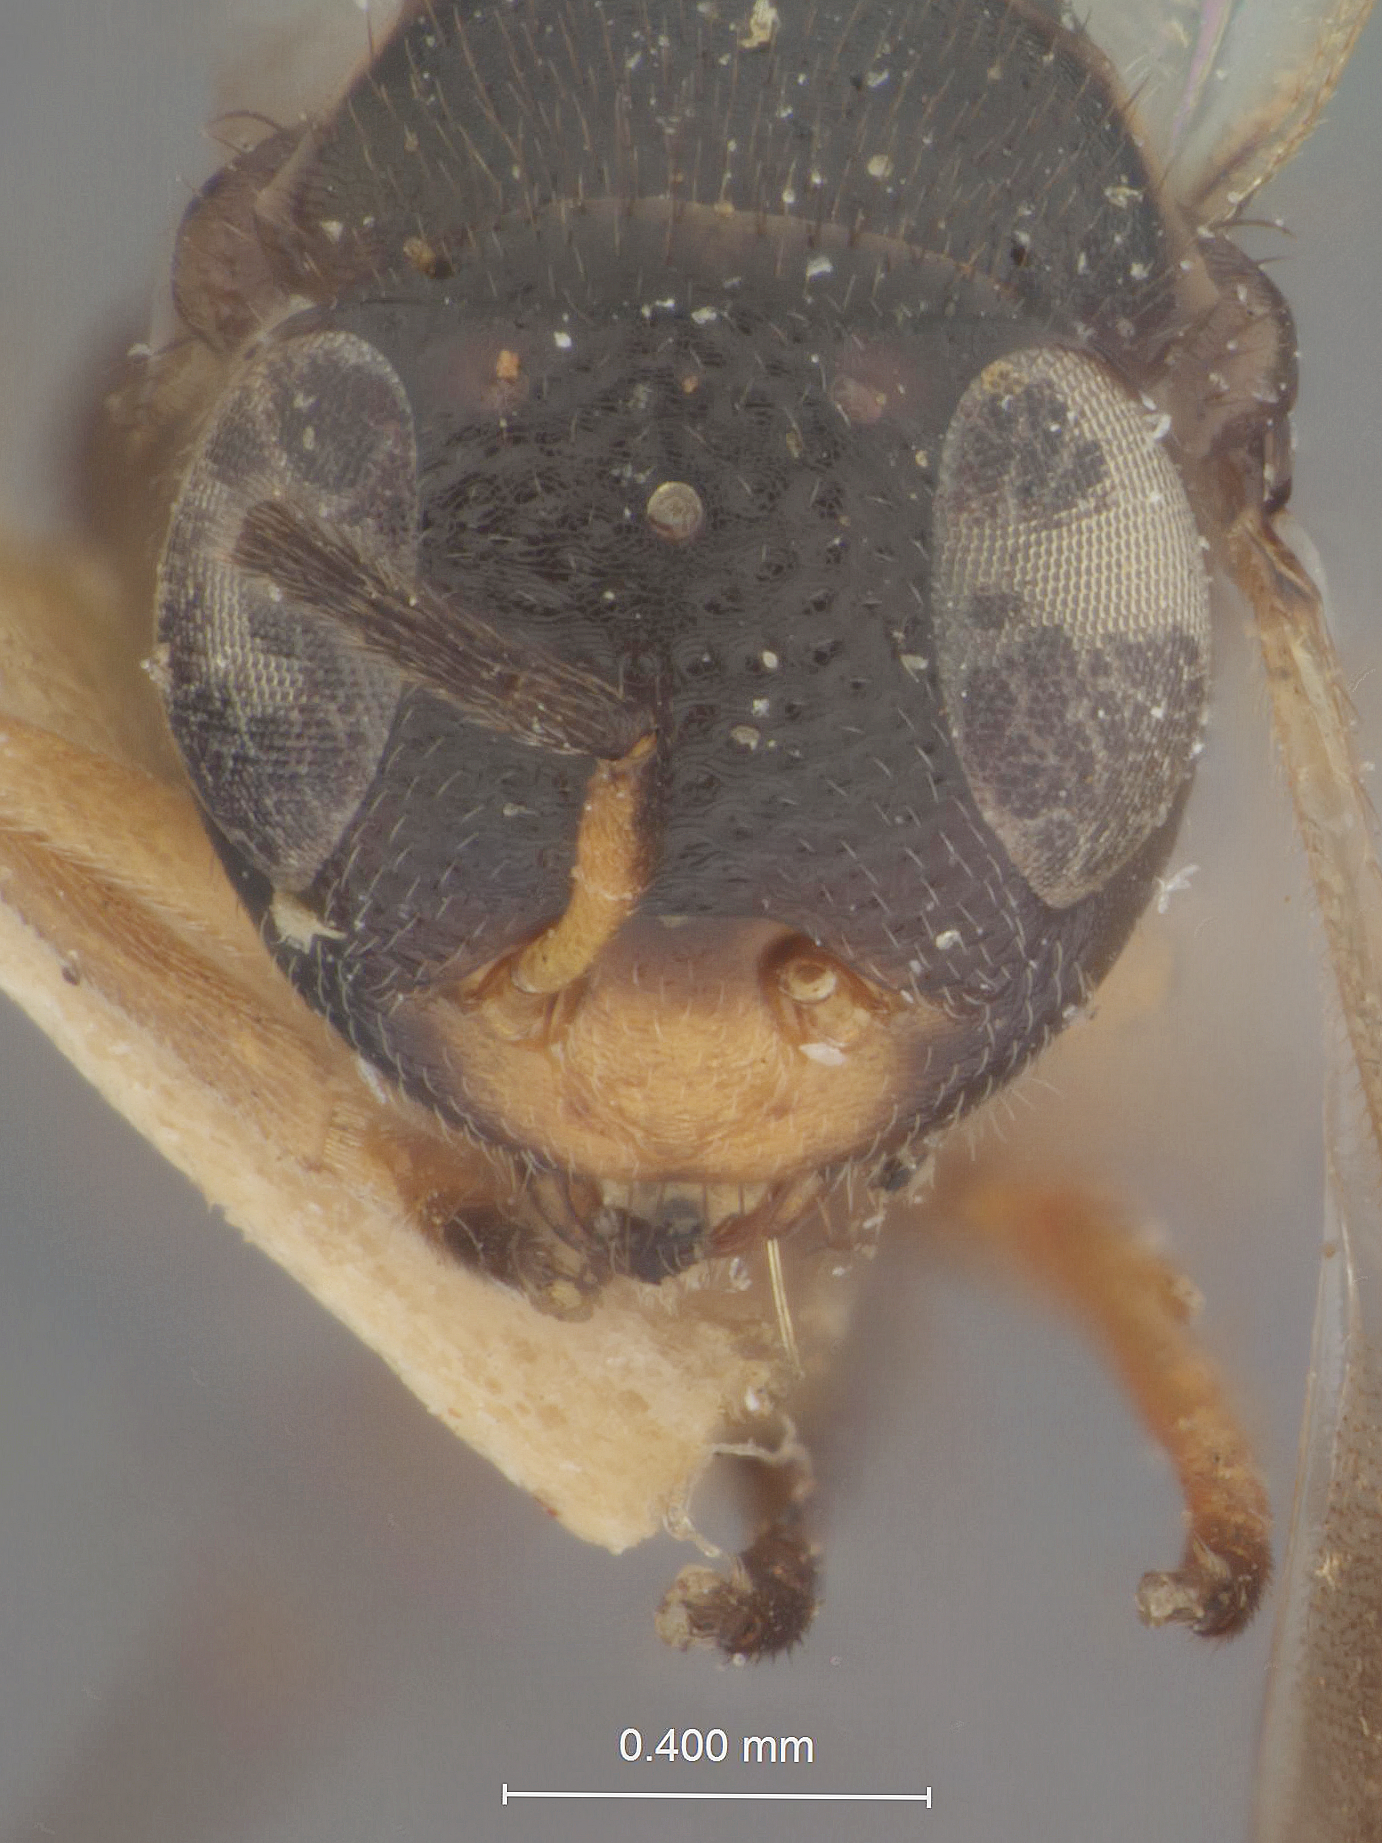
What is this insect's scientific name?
Eucomys marilandicus
